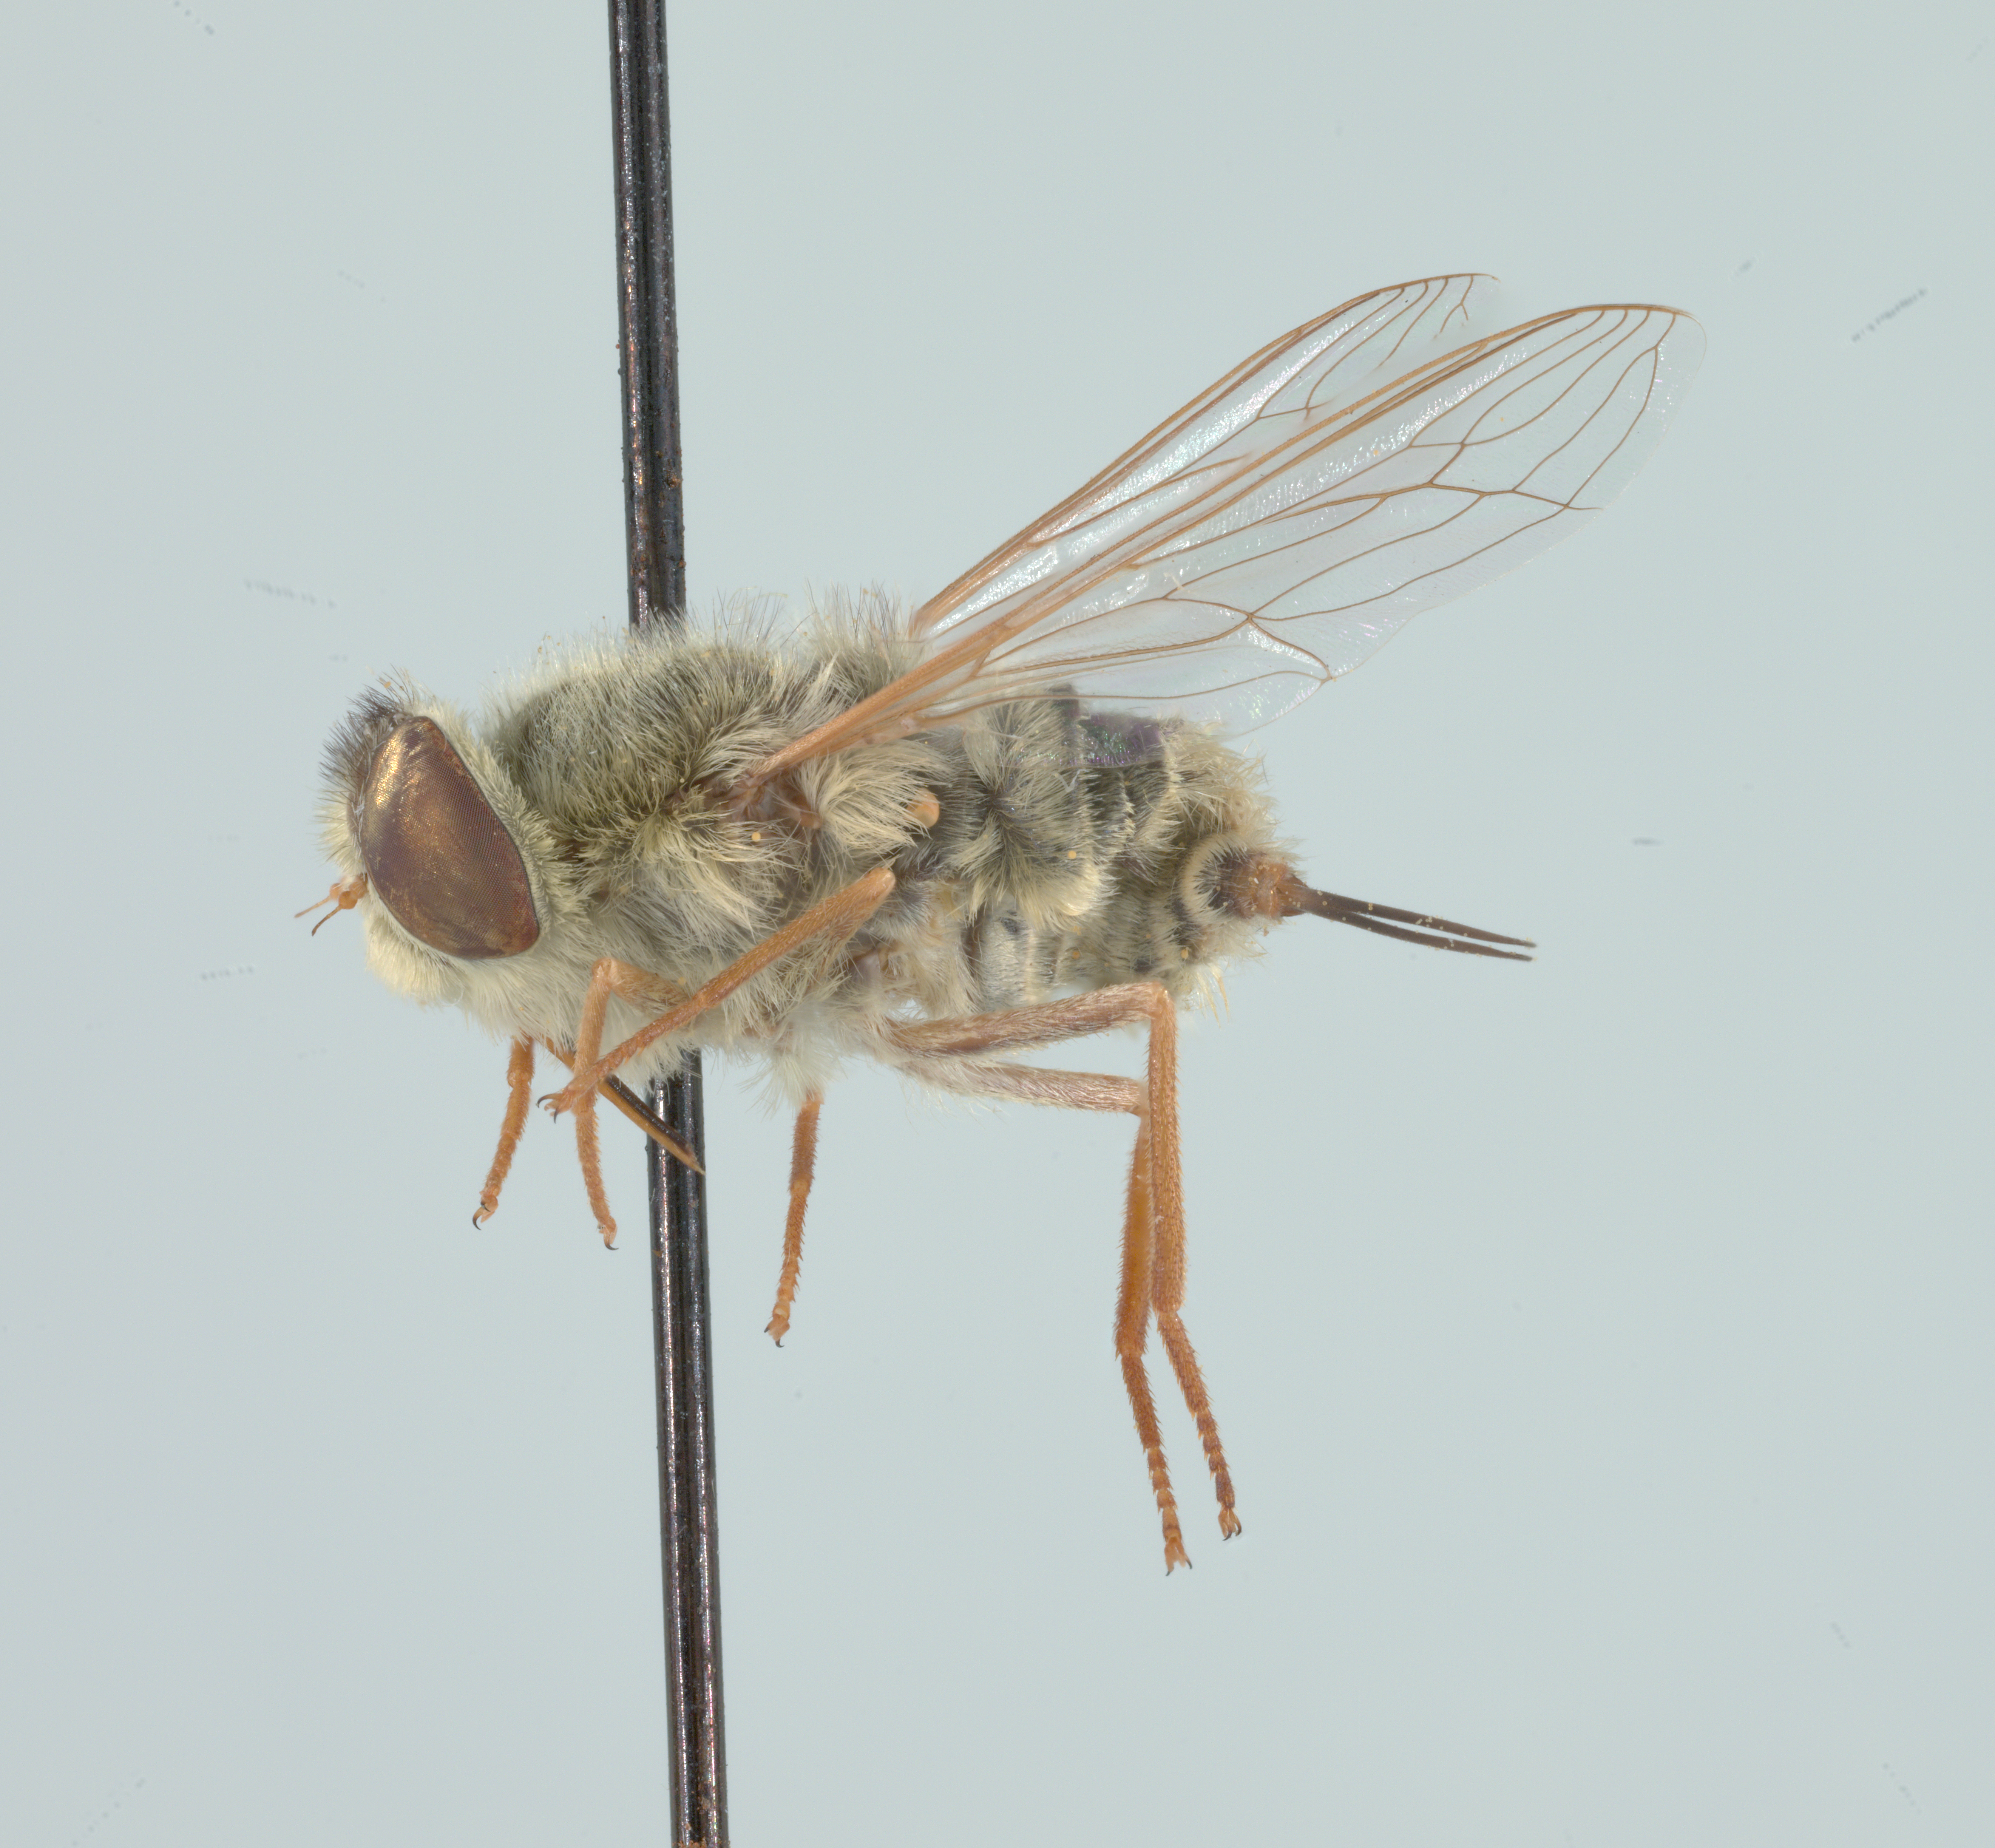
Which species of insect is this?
Neorhynchocephalus sackenii
